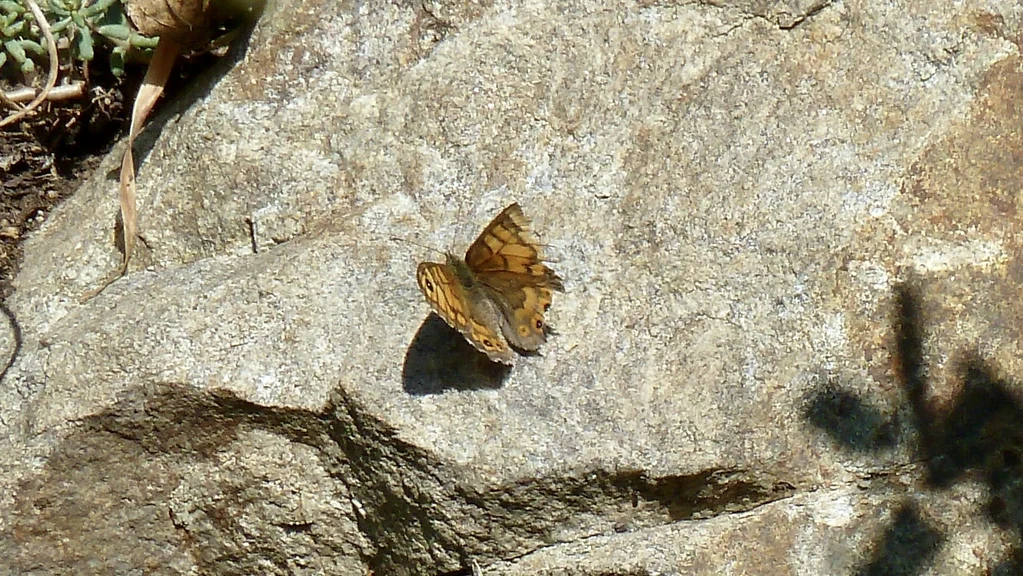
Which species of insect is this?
Lasiommata megera (also Pararge megera)
